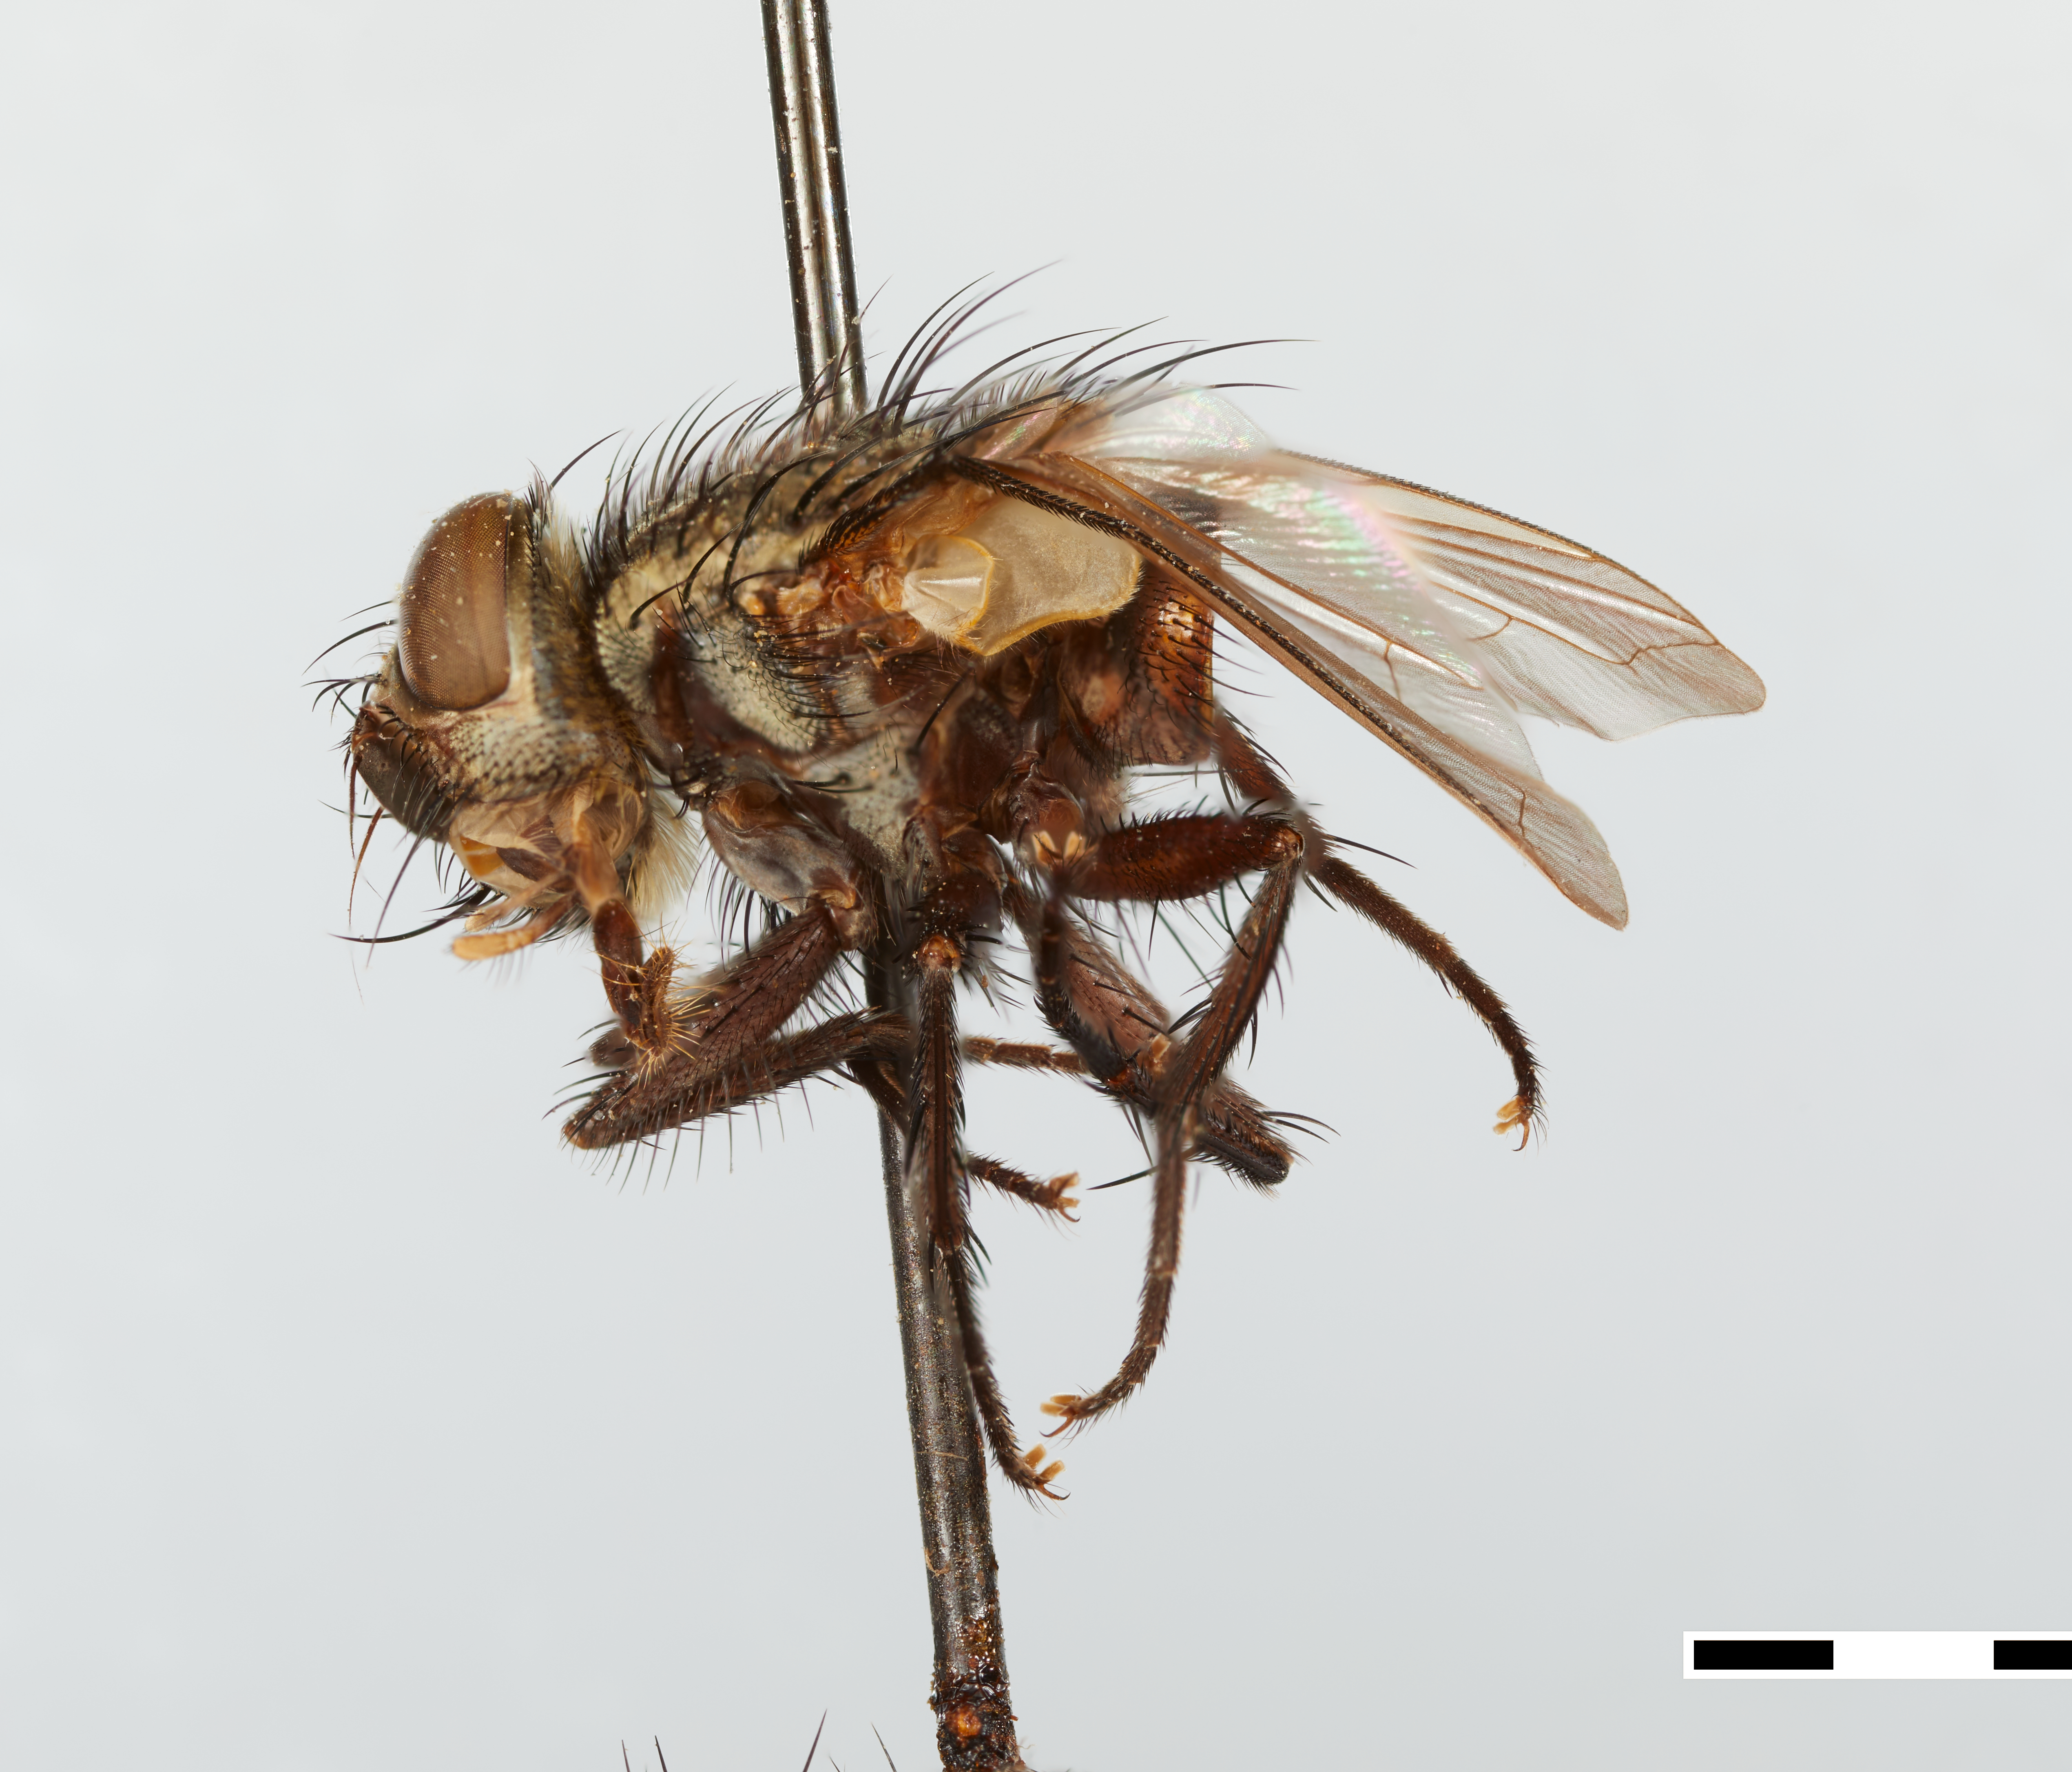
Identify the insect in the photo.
Azygobothria aurea
